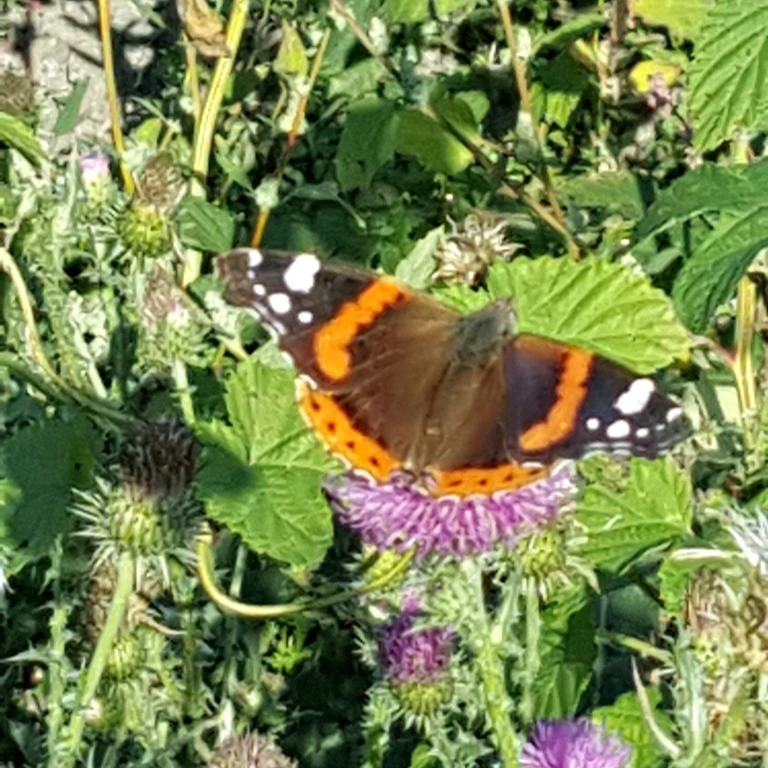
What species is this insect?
Vanessa atalanta
